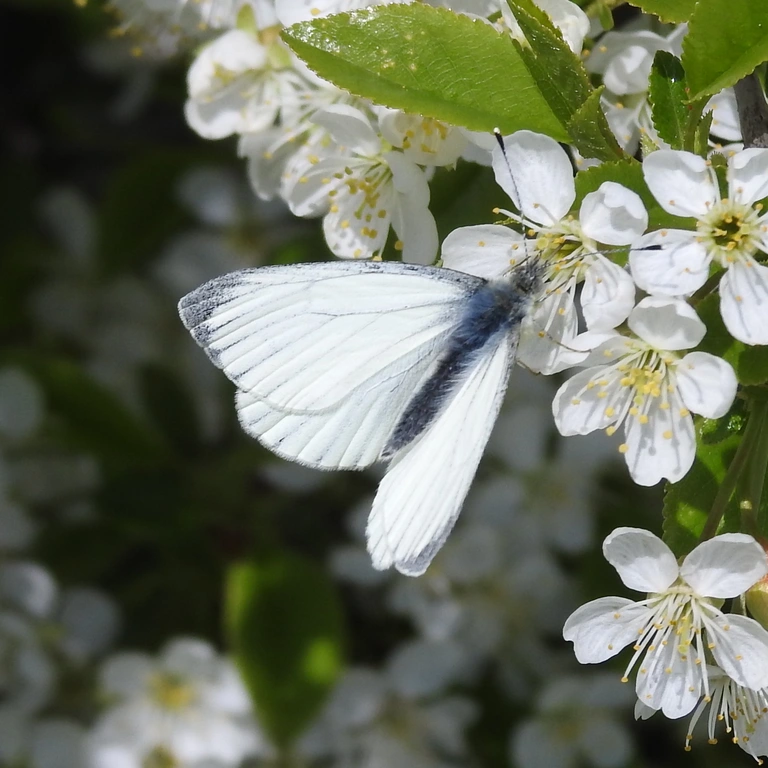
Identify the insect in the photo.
Pieris napi
